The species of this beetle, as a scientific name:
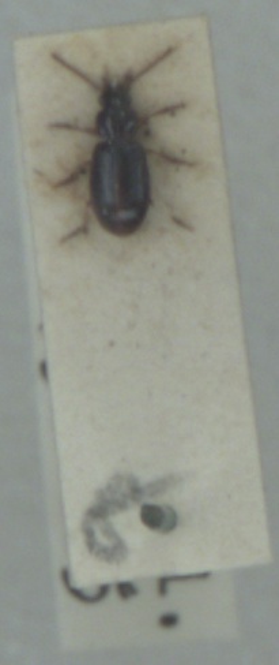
Bradycellus ruficollis
